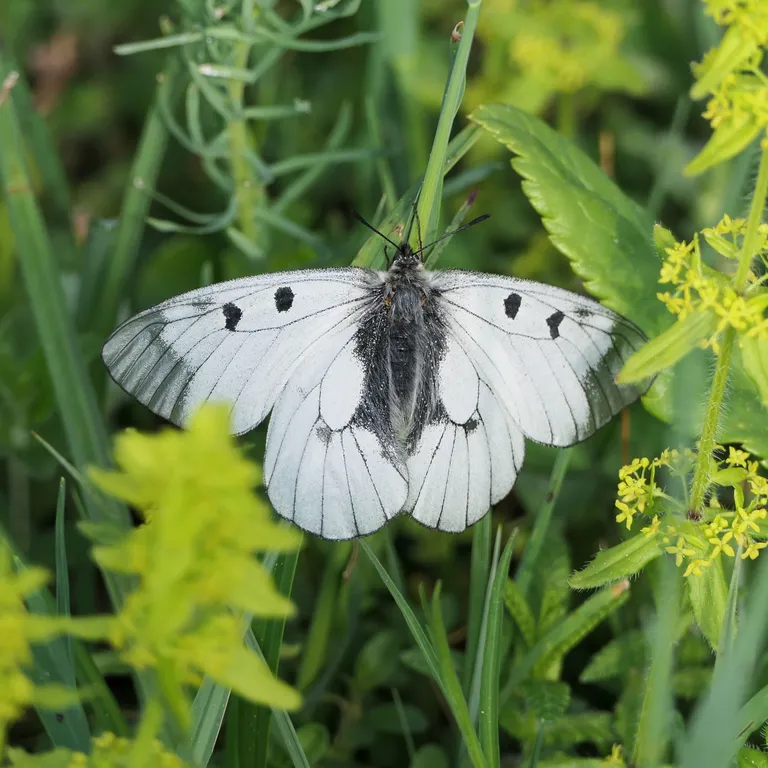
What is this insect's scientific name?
Parnassius mnemosyne
